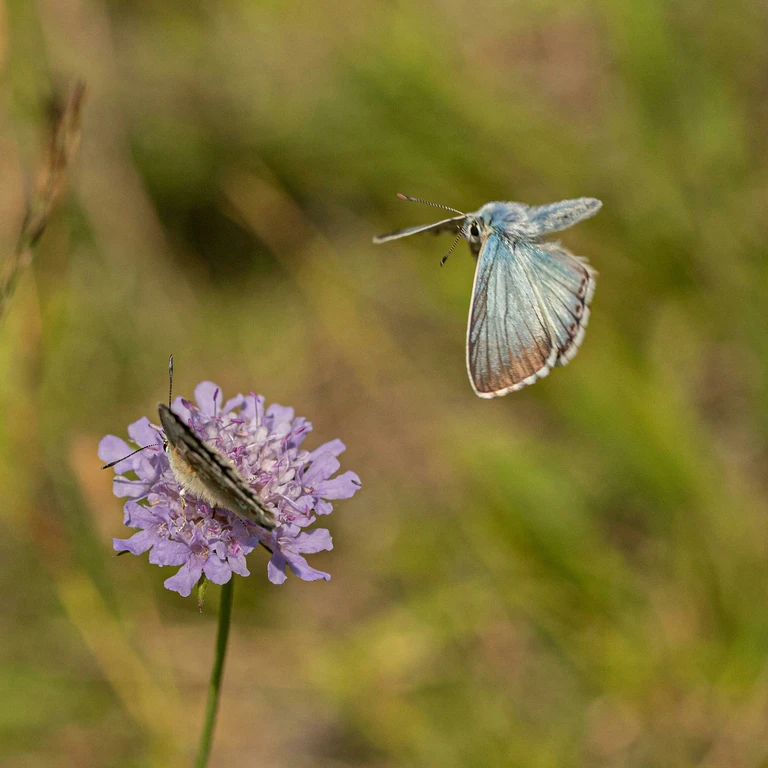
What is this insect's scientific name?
Lysandra coridon
